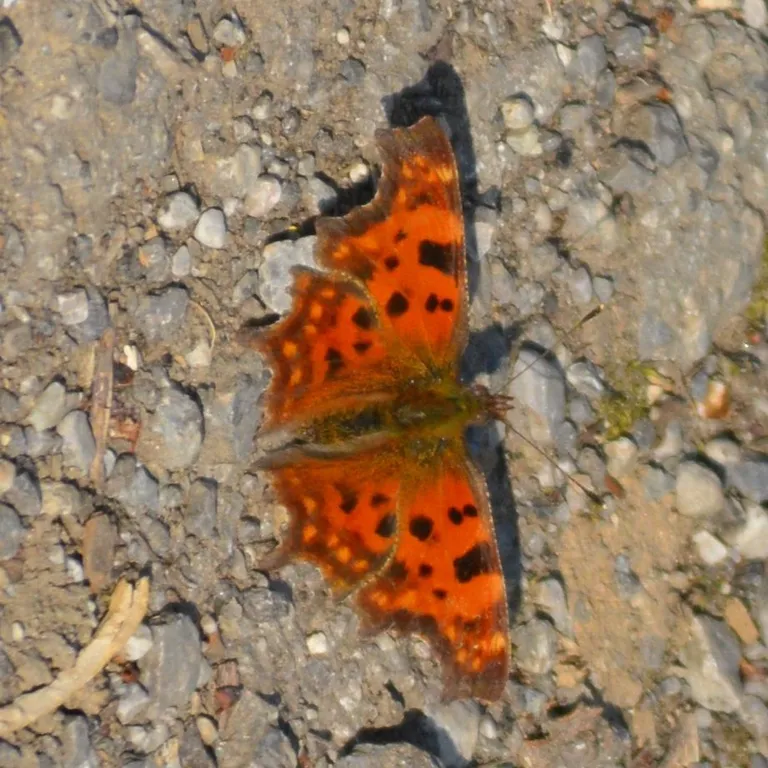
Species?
Polygonia c-album
